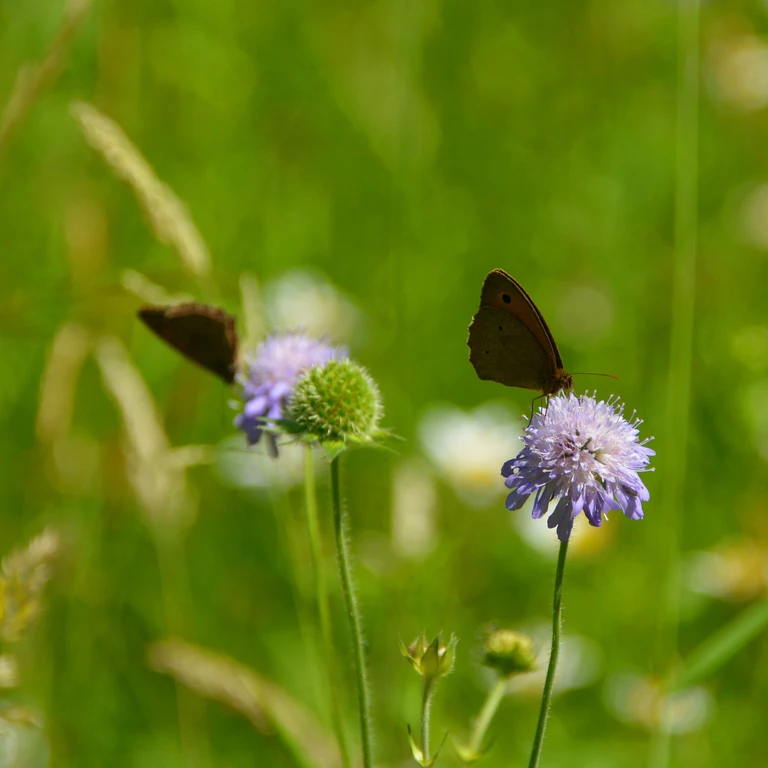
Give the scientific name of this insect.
Maniola jurtina
